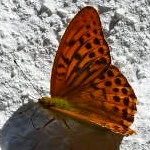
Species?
Argynnis paphia
